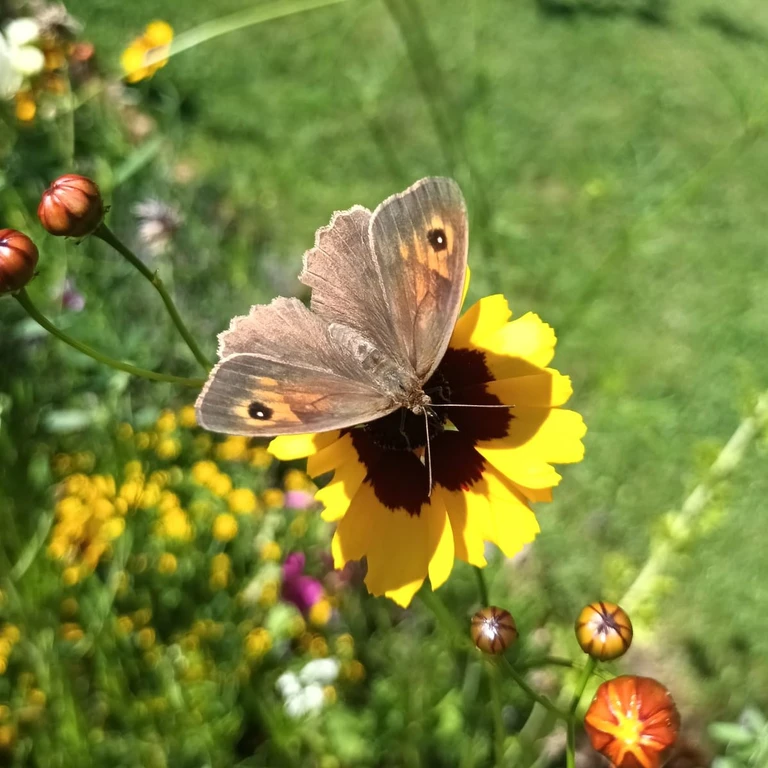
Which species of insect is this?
Maniola jurtina
